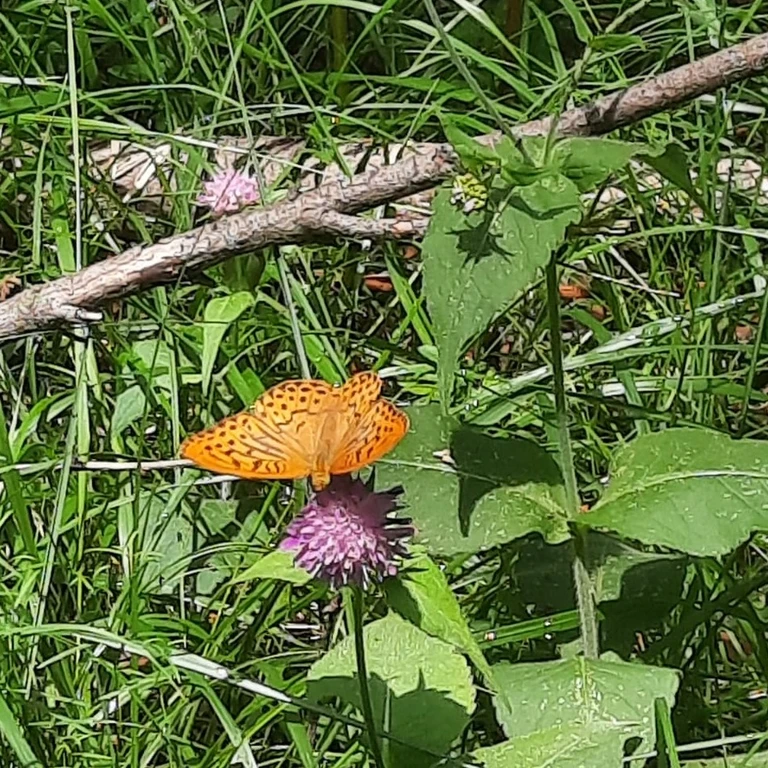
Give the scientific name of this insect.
Argynnis paphia
